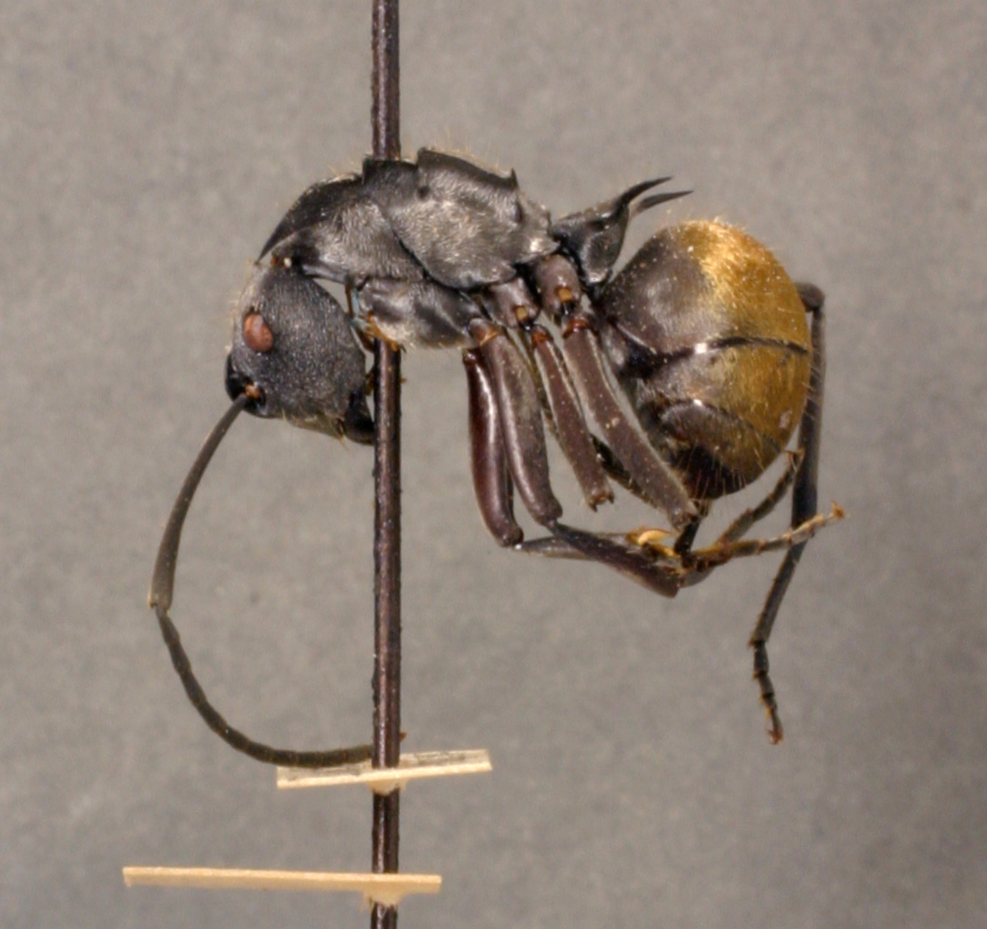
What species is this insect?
Polyrhachis militaris
